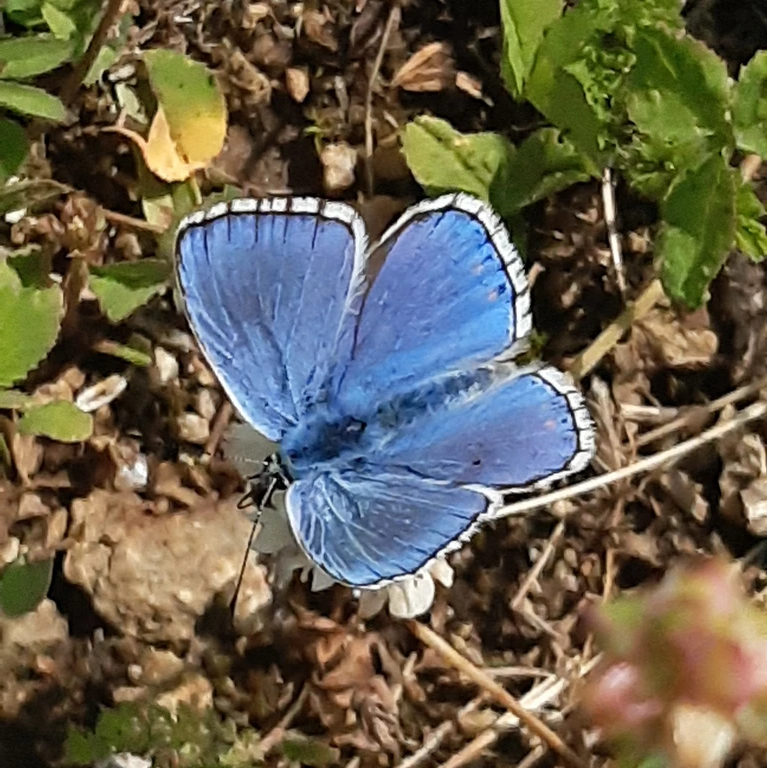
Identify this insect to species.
Lysandra bellargus
